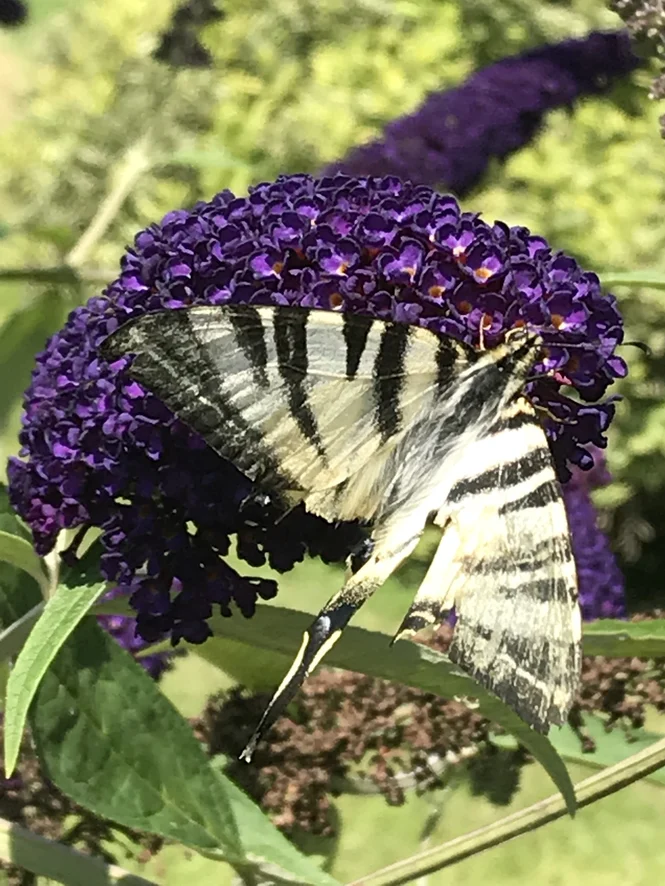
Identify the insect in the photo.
Iphiclides podalirius
